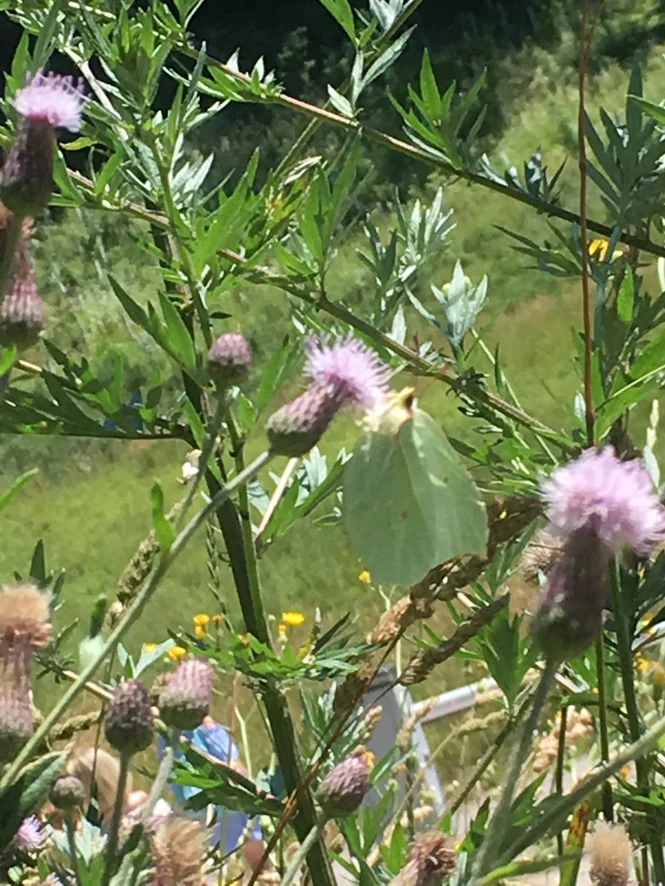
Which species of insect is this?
Gonepteryx rhamni
